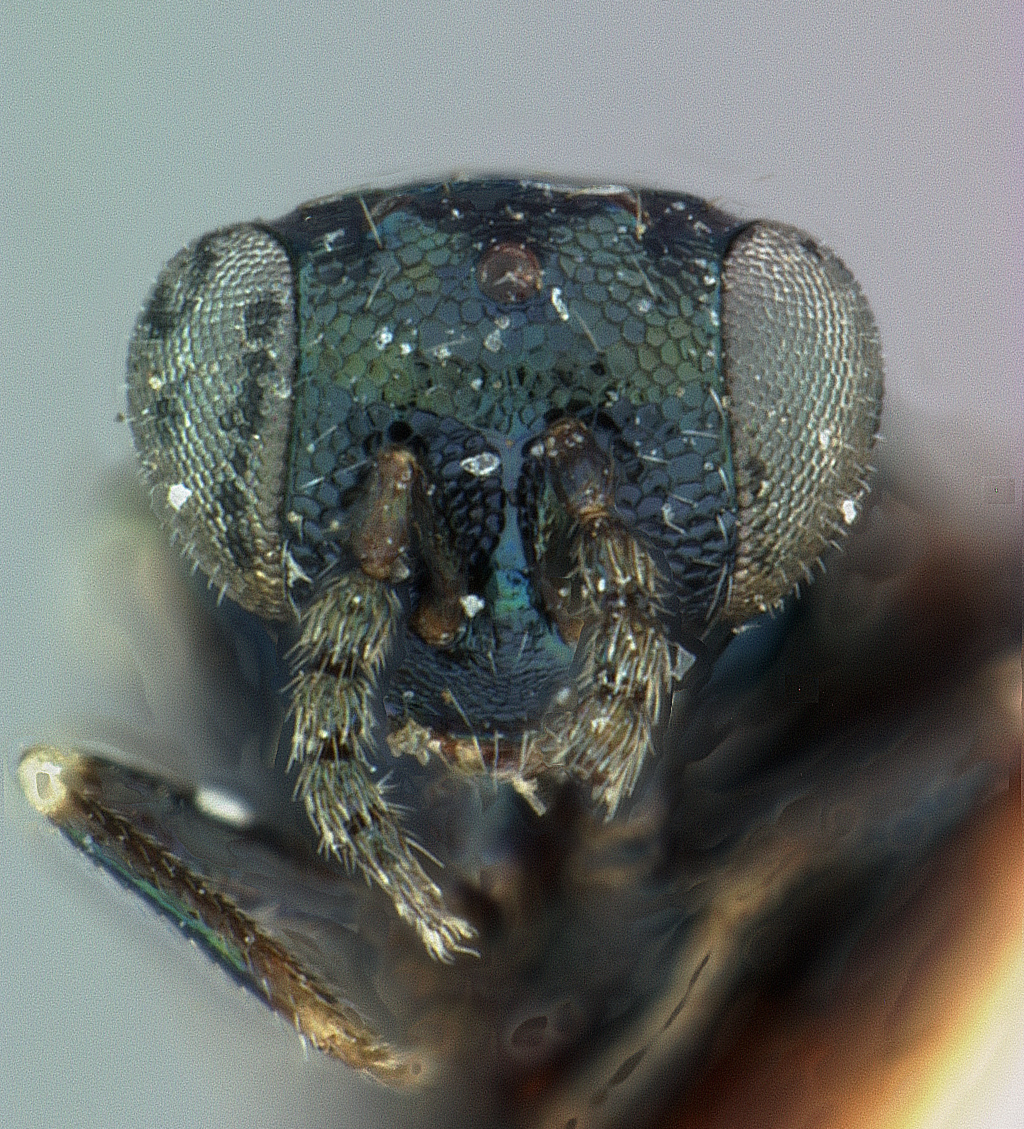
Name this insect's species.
Entedon bigeloviae
